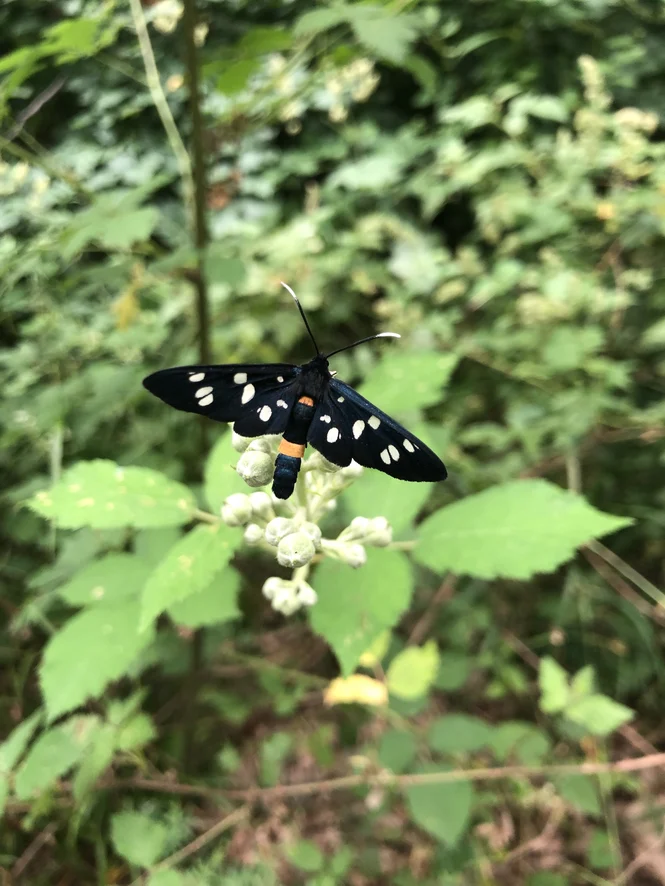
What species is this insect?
Amata phegea
